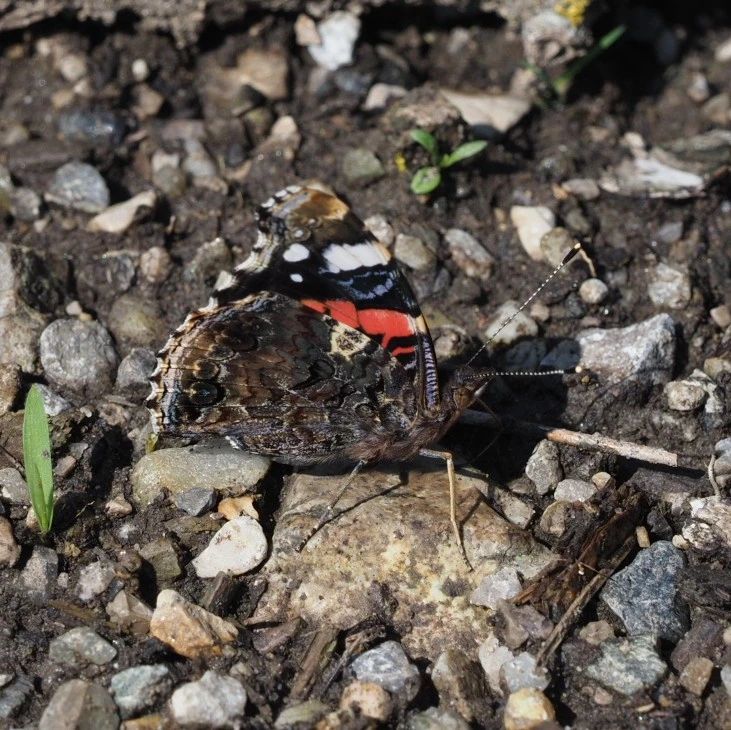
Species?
Vanessa atalanta
